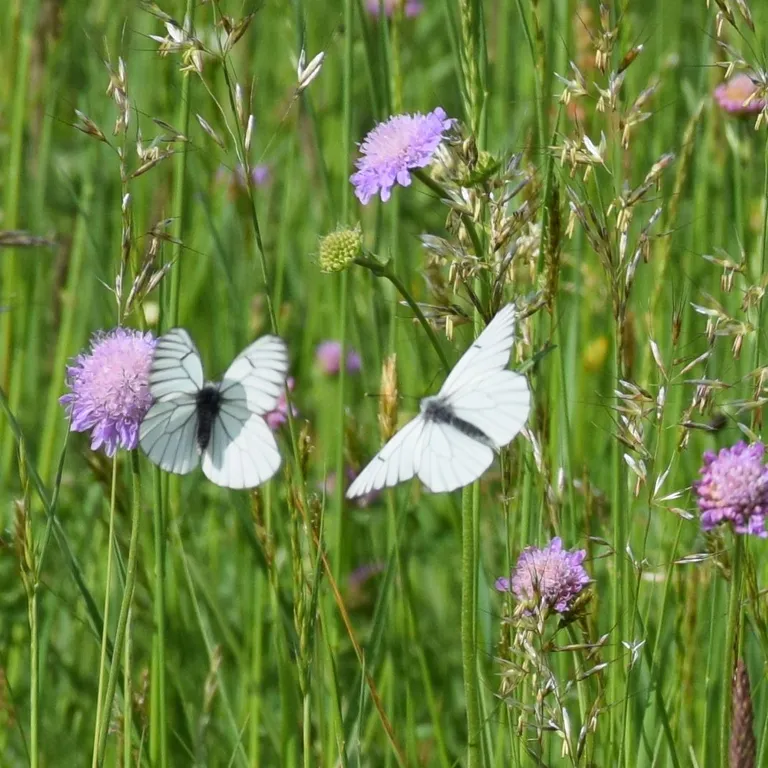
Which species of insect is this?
Aporia crataegi
